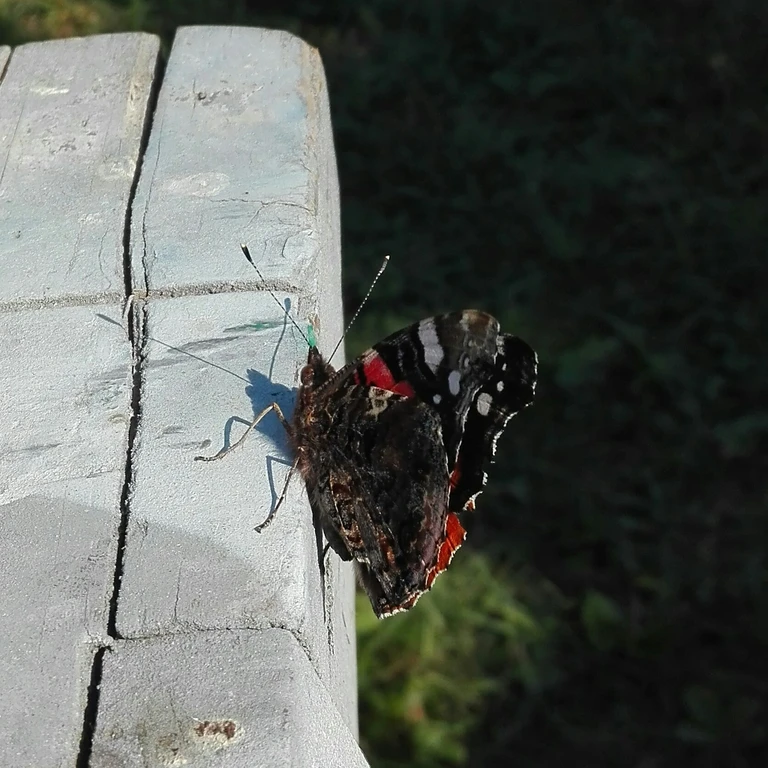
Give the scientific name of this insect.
Vanessa atalanta
